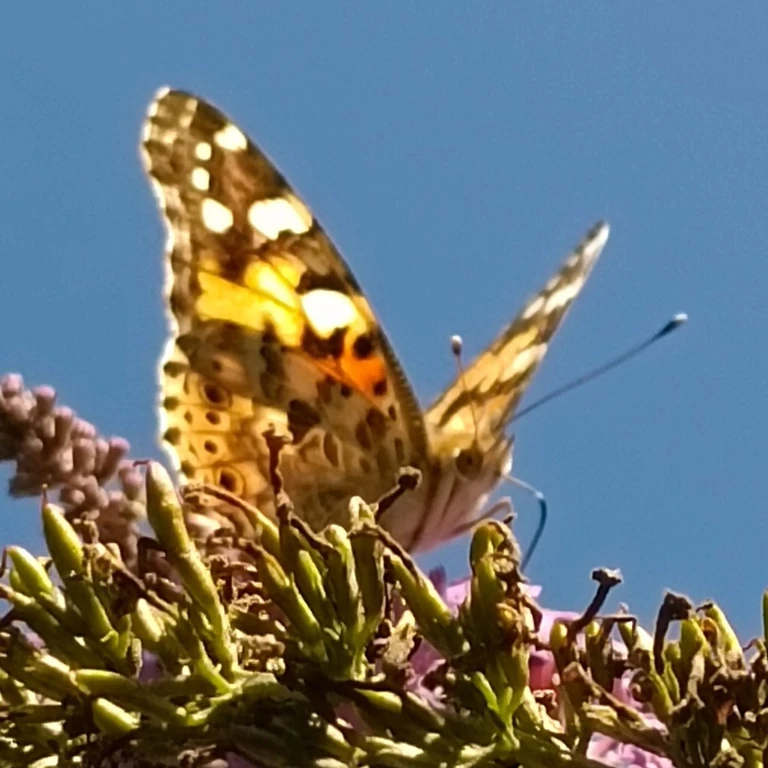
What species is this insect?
Vanessa cardui
